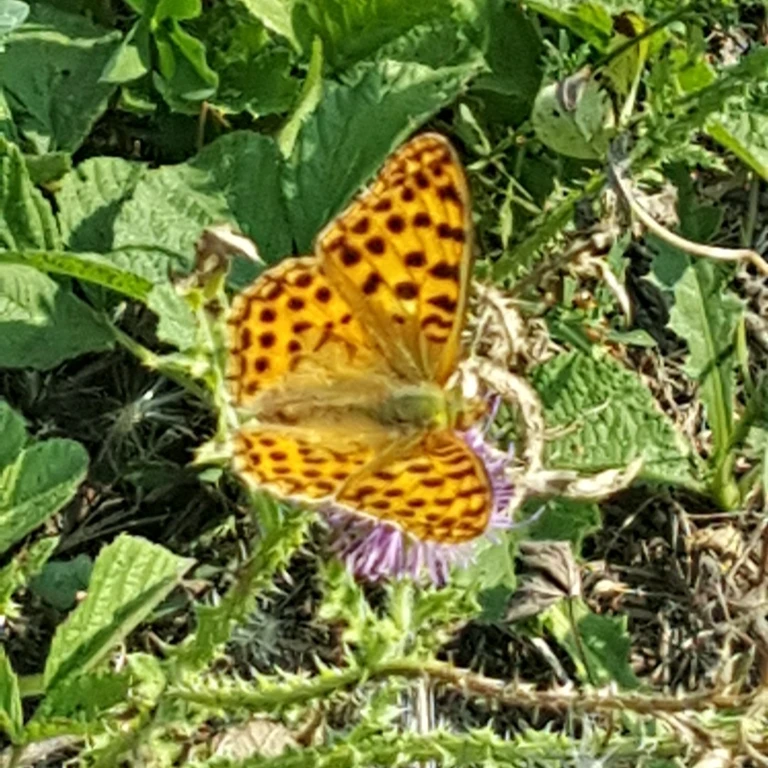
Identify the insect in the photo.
Issoria lathonia
